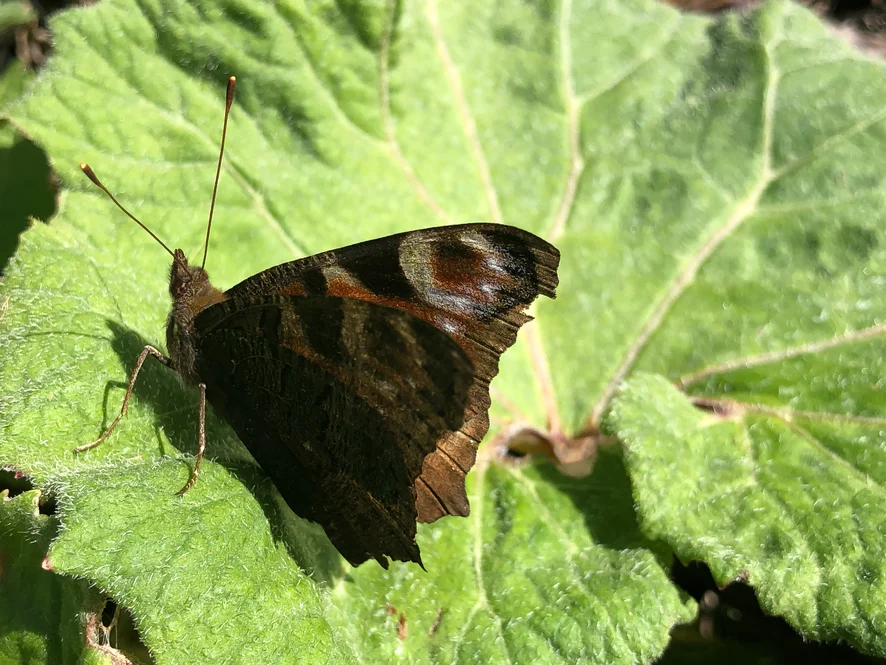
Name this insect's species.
Aglais io
